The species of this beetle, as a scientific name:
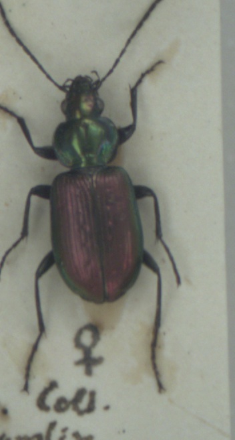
Agonum sexpunctatum
